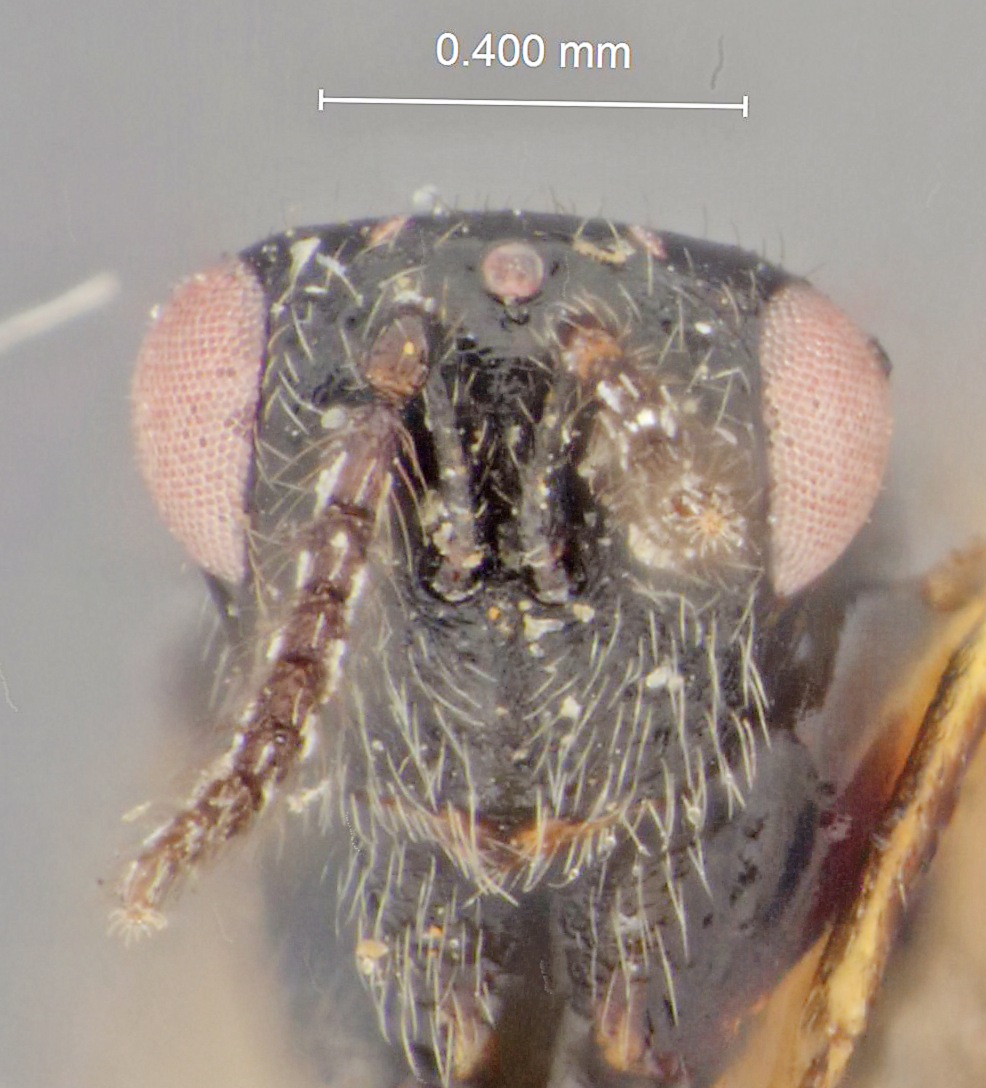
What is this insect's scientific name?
Harmolita dactylicola
